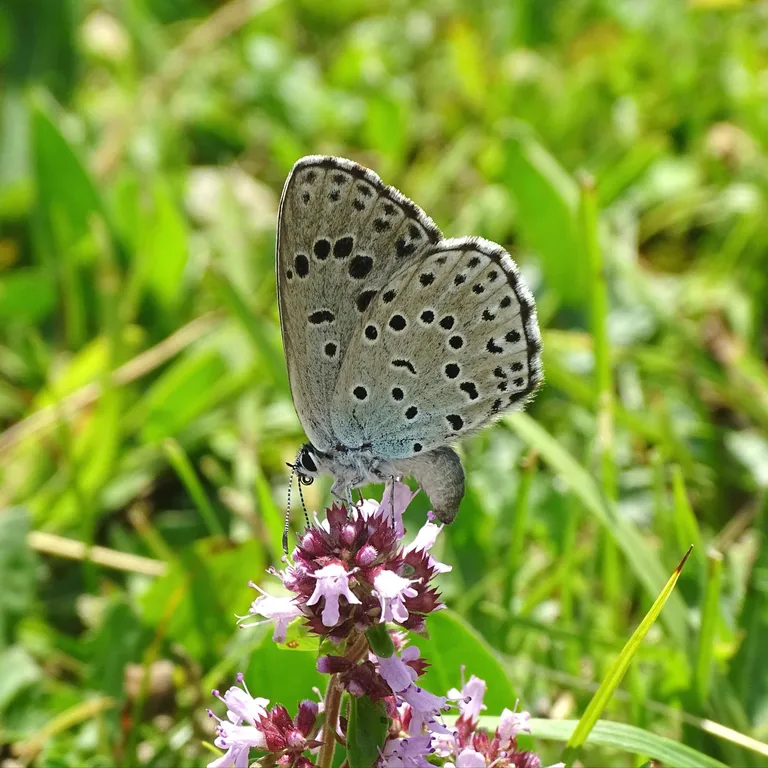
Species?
Phengaris arion (also Maculinea arion)
